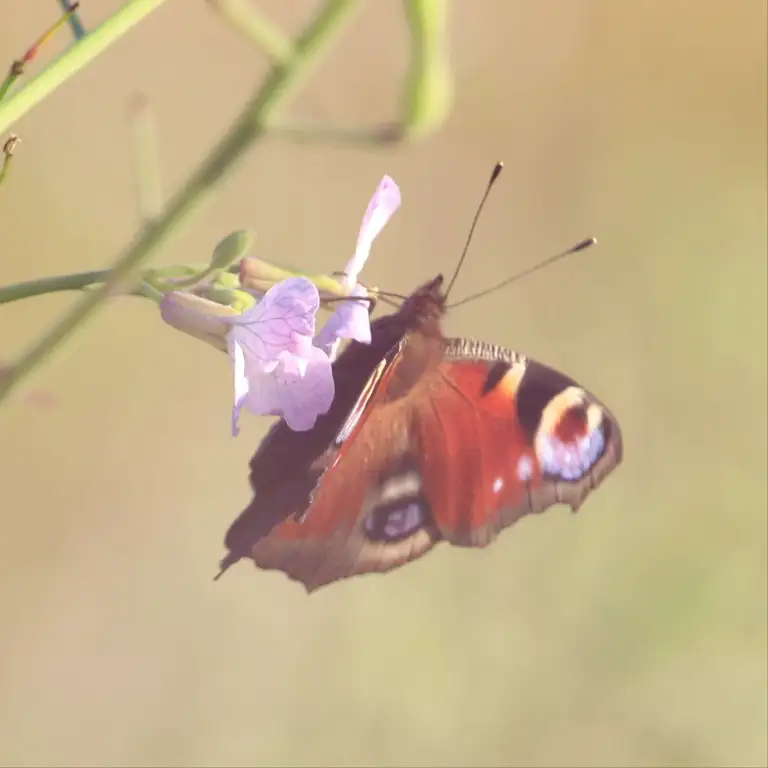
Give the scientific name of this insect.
Aglais io
